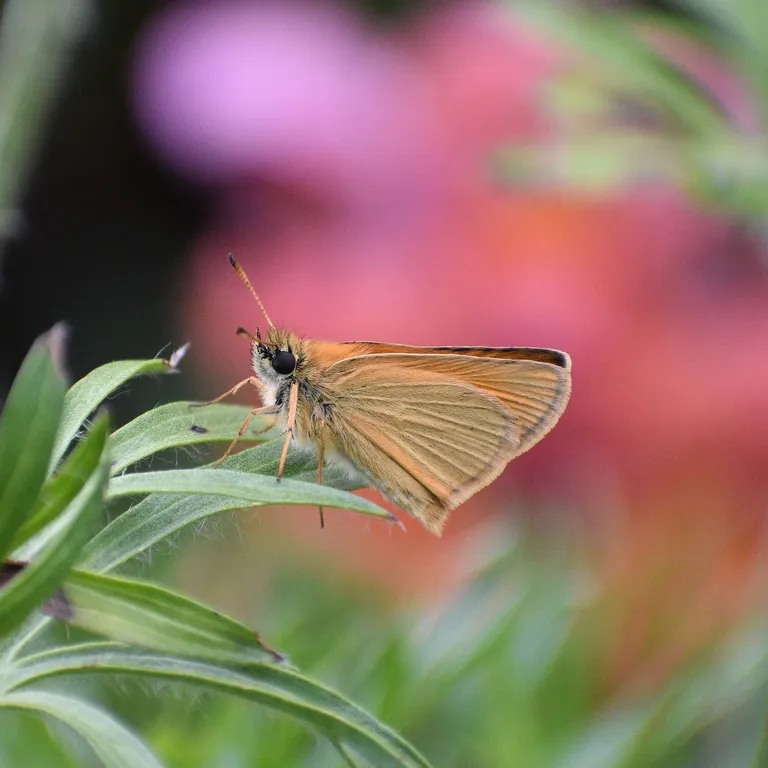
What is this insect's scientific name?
Thymelicus lineola
